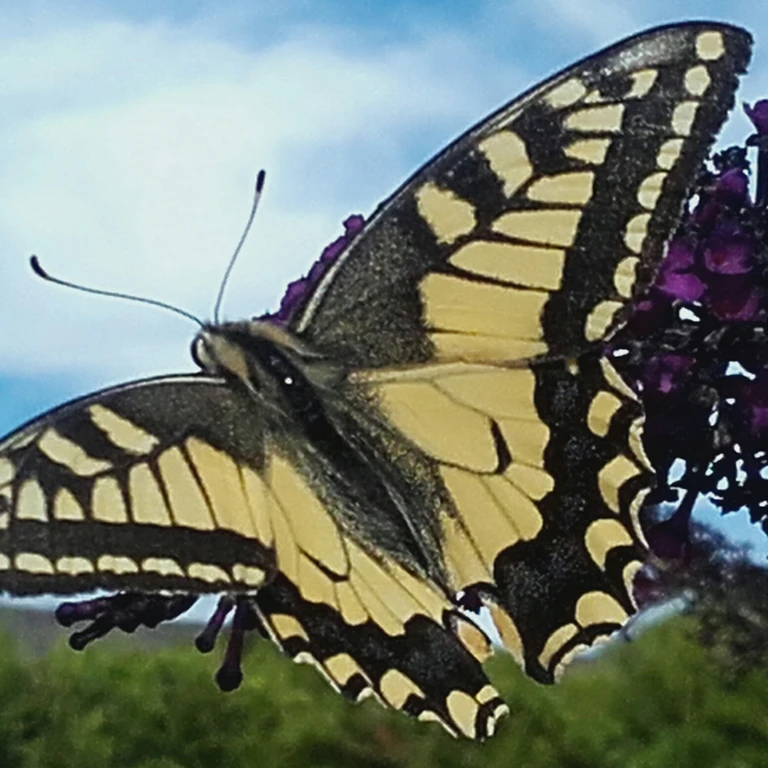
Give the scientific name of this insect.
Papilio machaon
